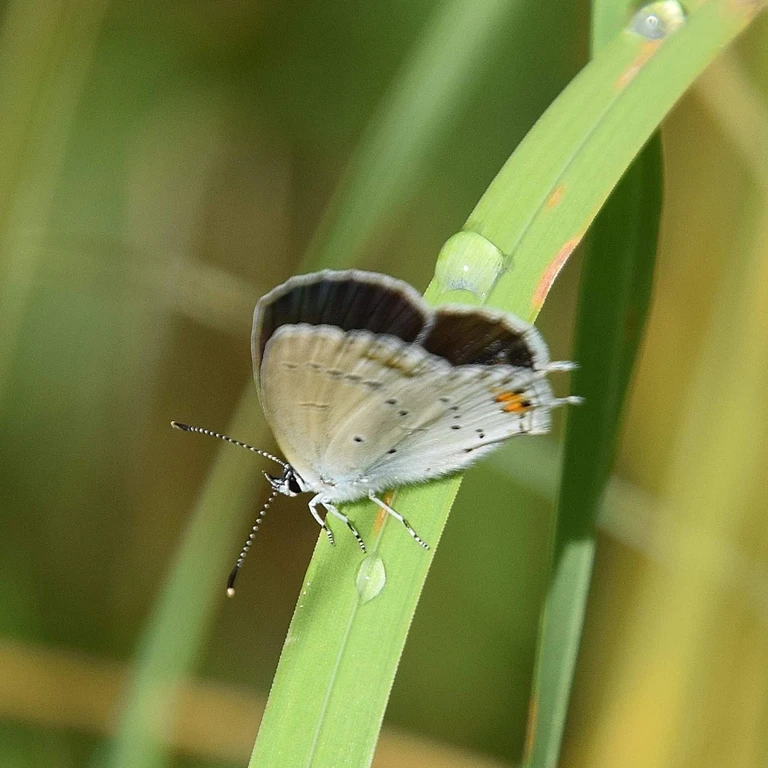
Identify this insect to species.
Cupido argiades (also Elkalyce argiades)
